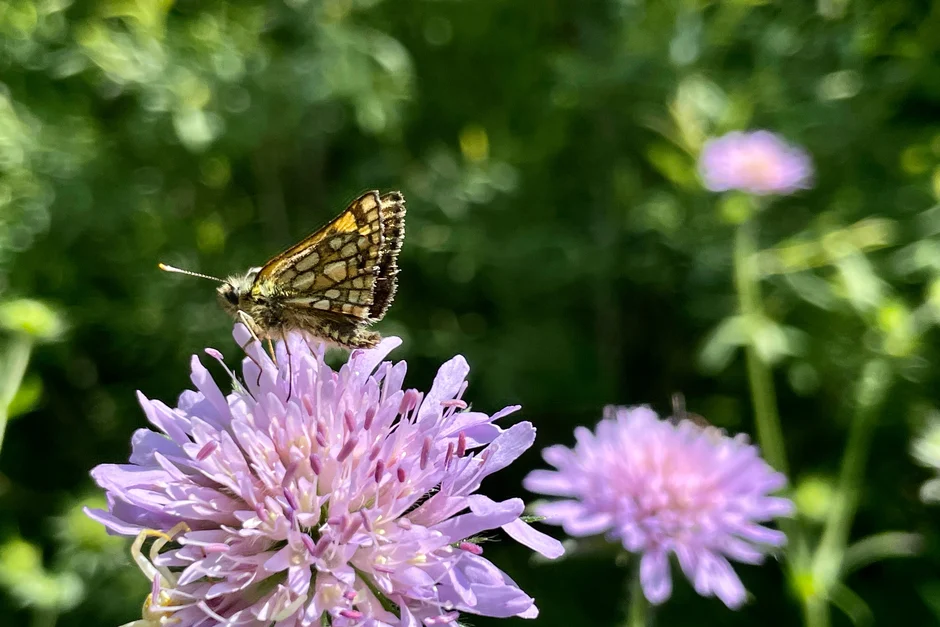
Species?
Carterocephalus palaemon
